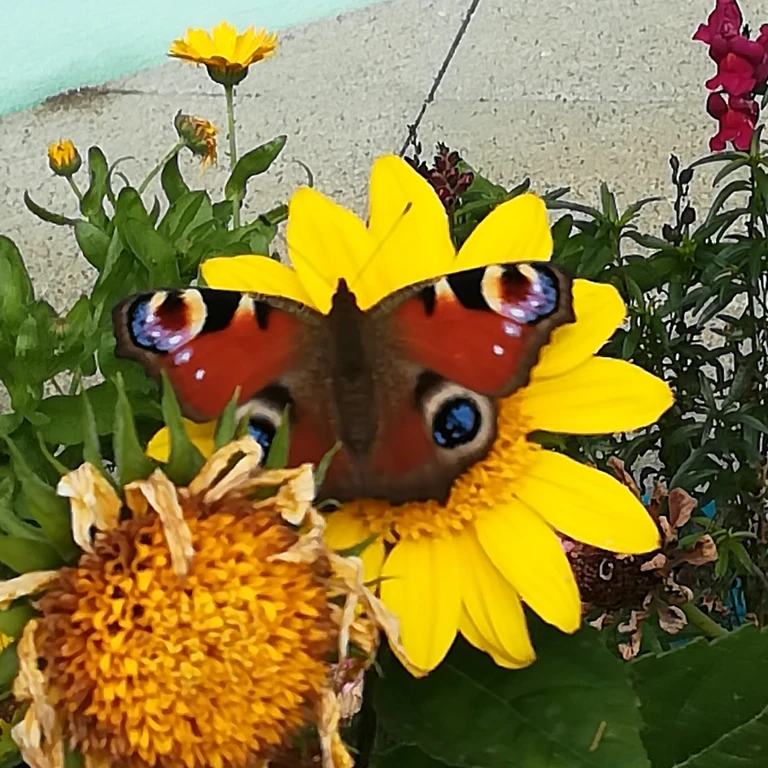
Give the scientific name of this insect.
Aglais io
